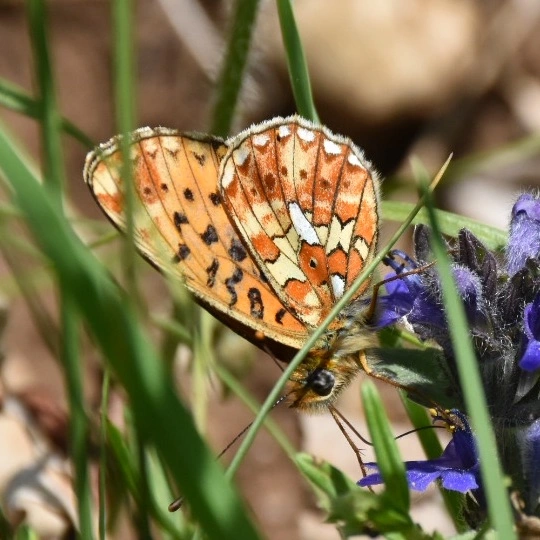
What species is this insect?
Boloria euphrosyne (also Clossiana euphrosyne)
